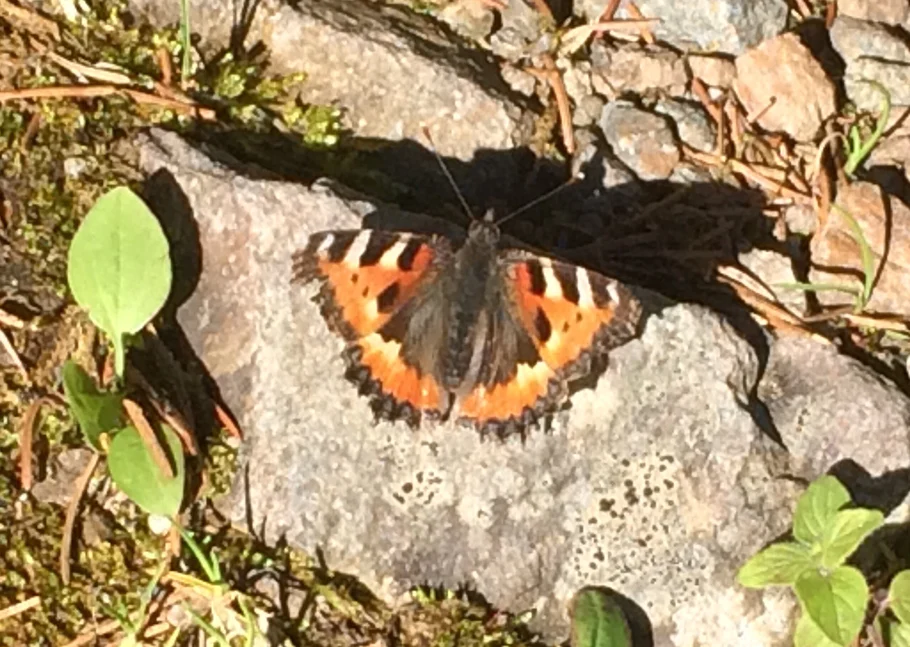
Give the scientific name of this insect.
Aglais urticae
